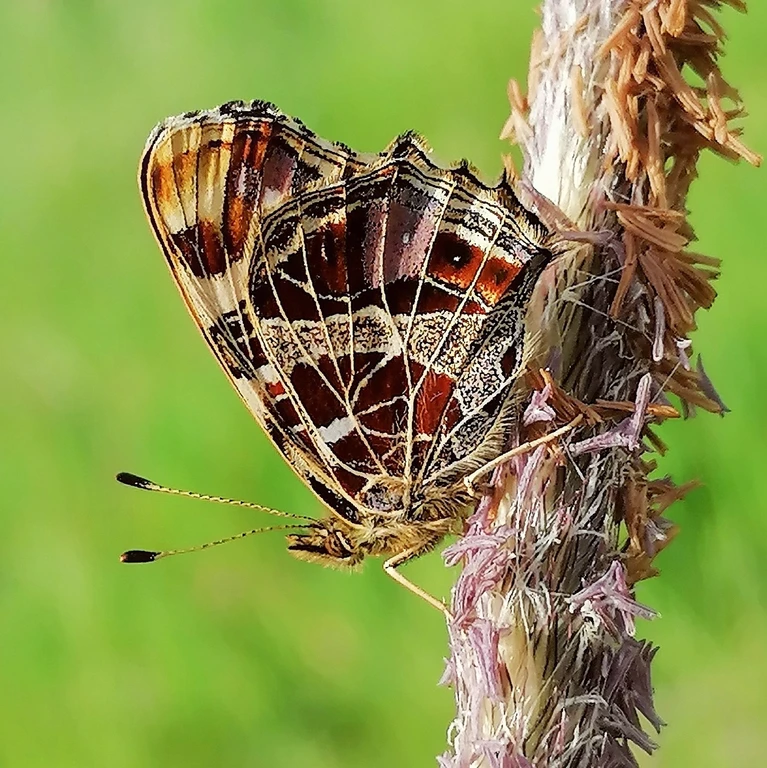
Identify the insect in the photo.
Araschnia levana
